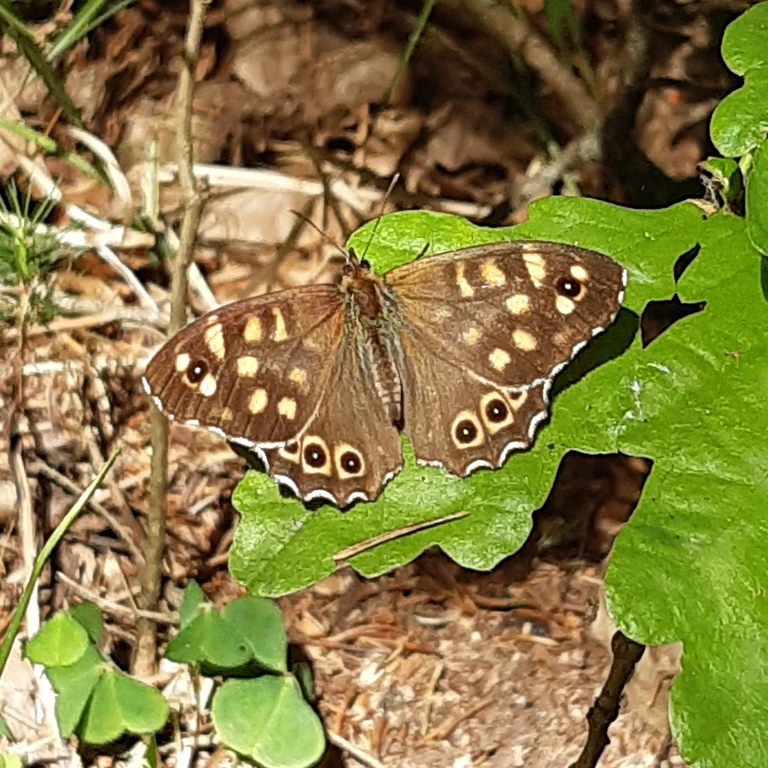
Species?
Pararge aegeria
